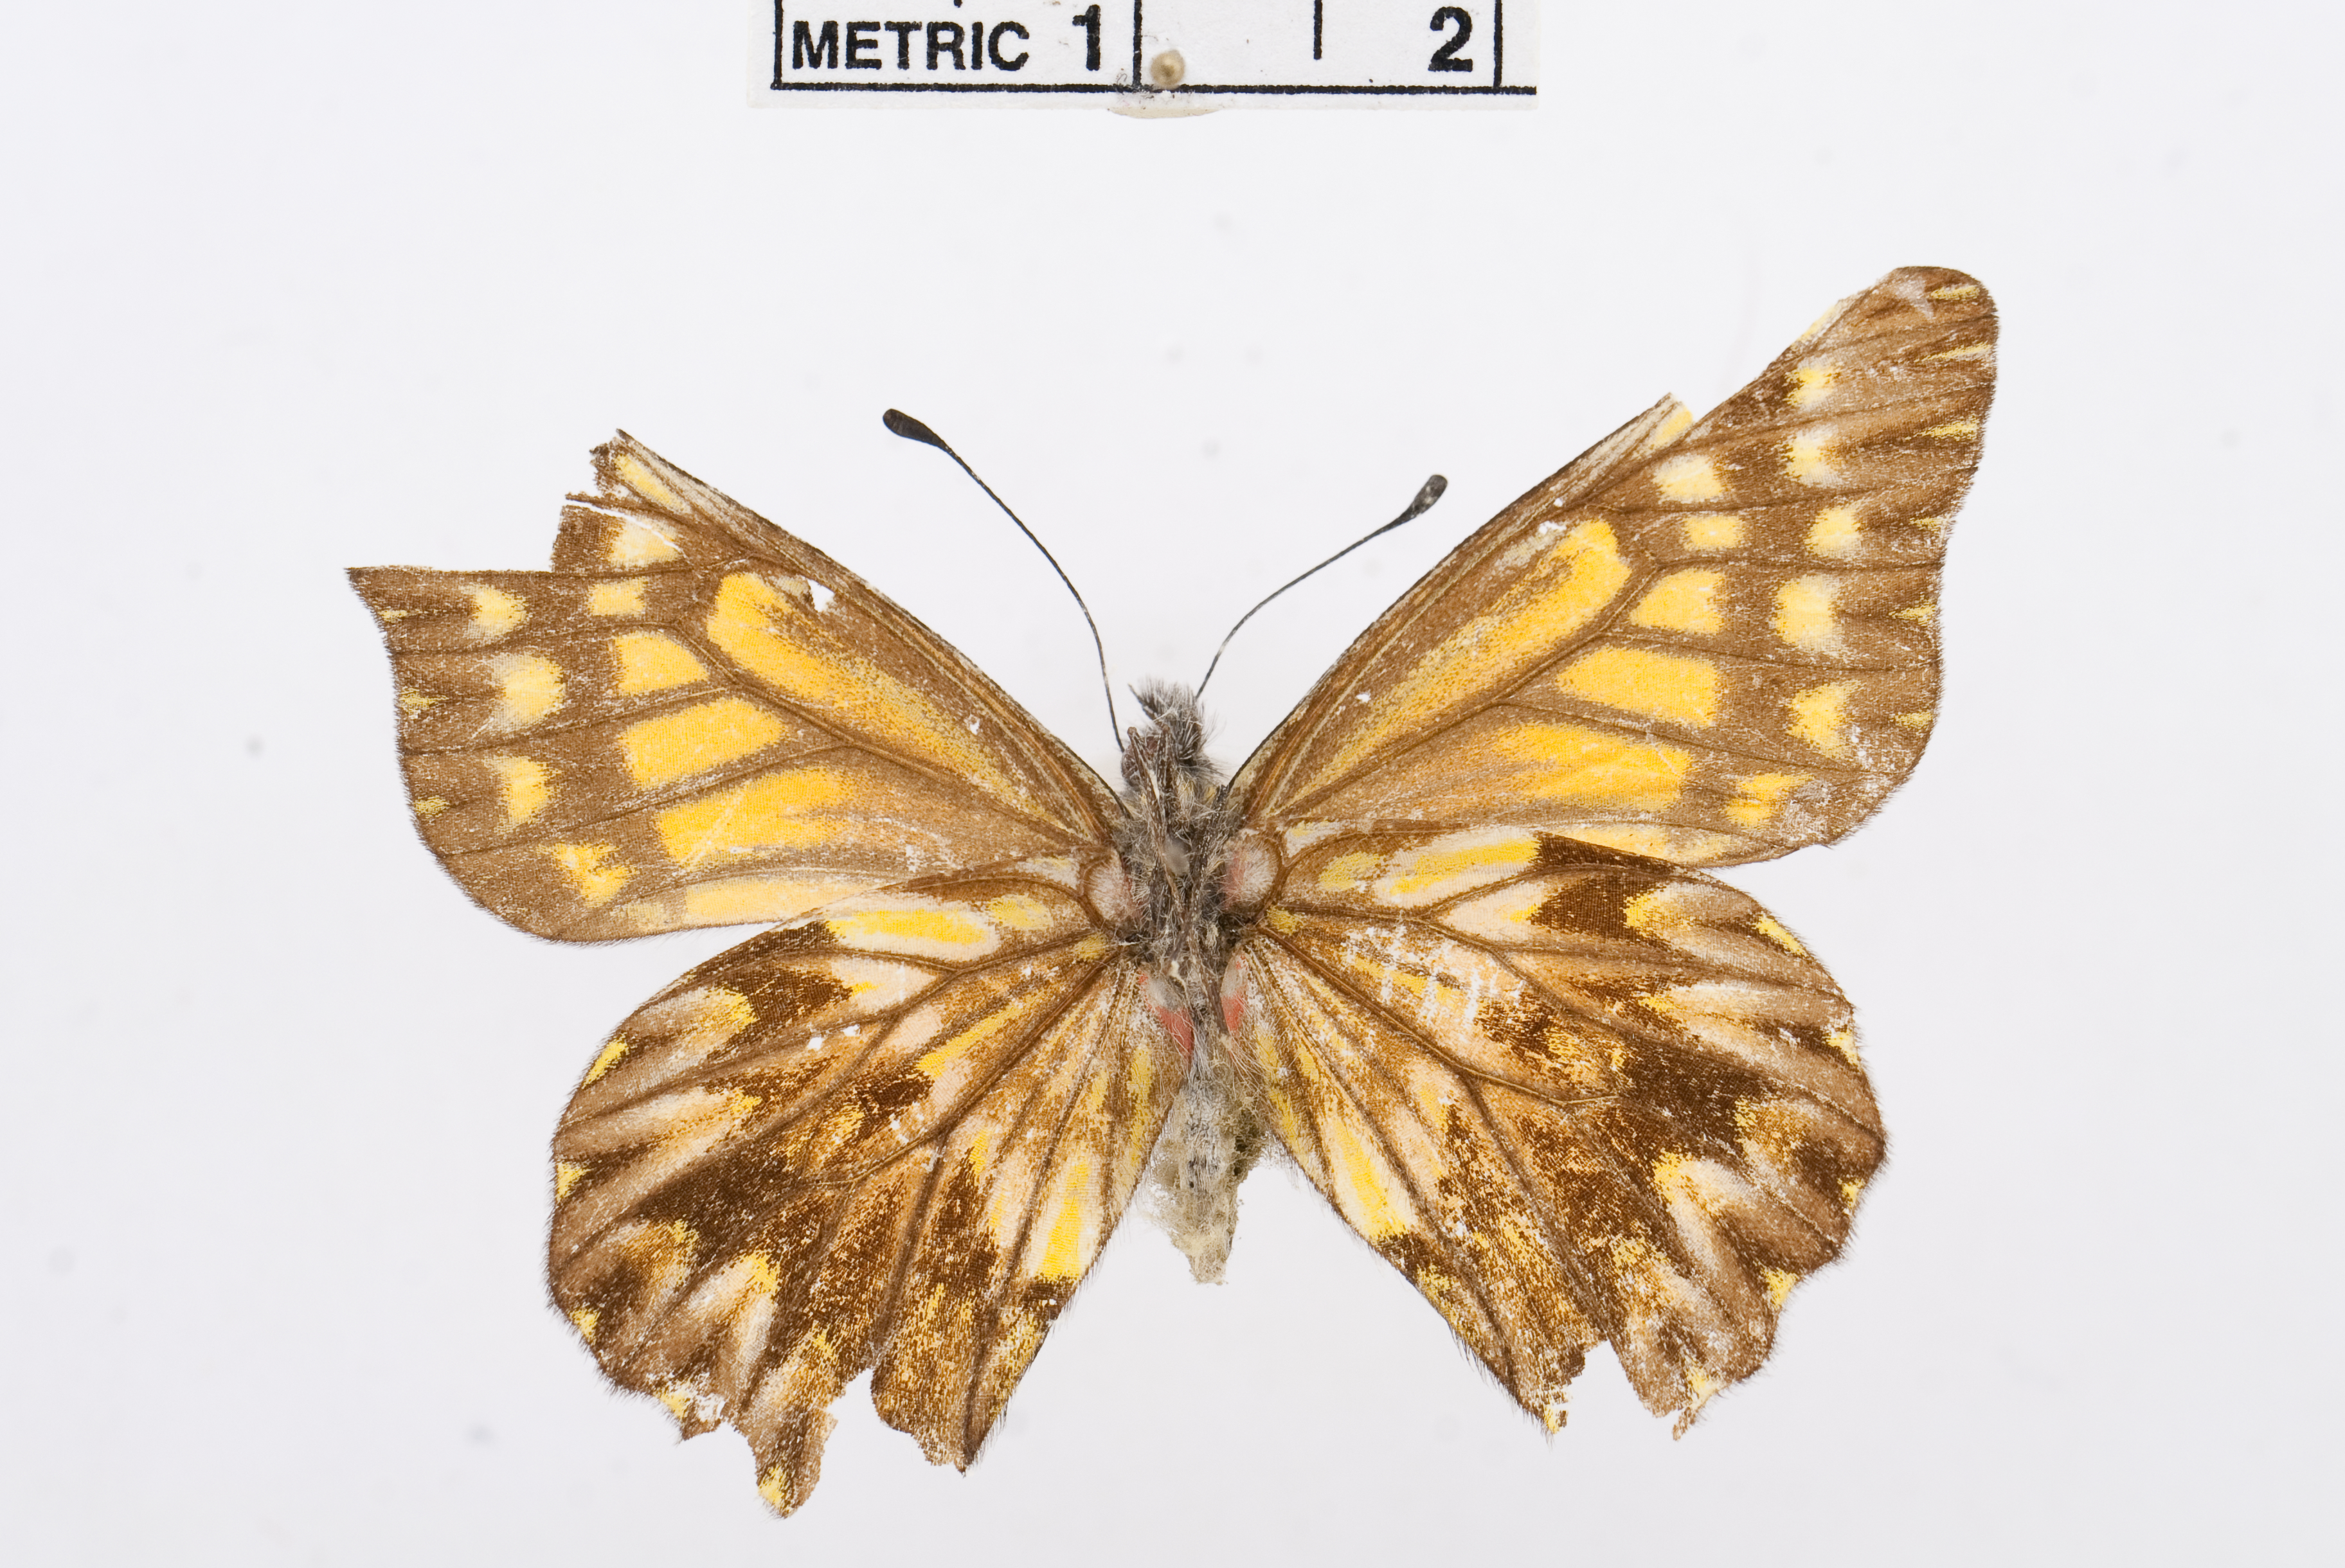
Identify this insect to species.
Catasticta radiata
